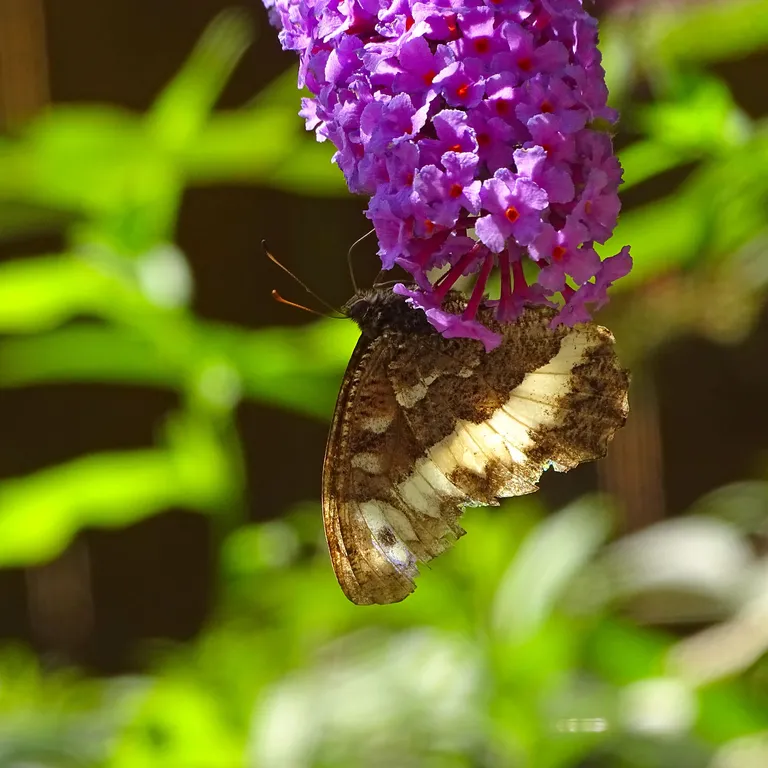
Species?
Brintesia circe
